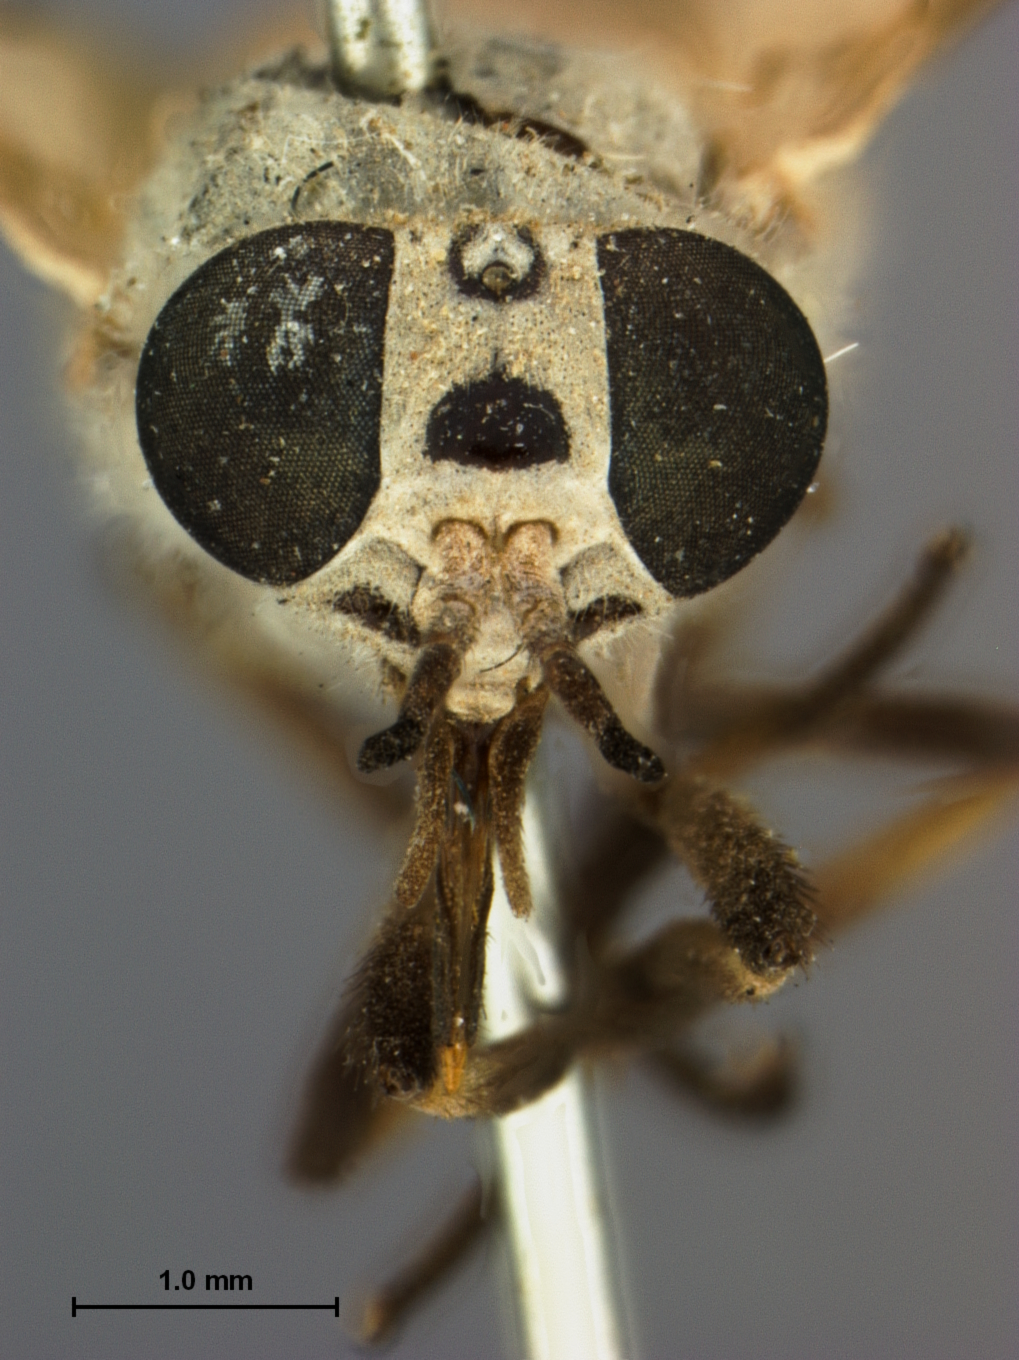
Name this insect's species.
Silvius sayi
